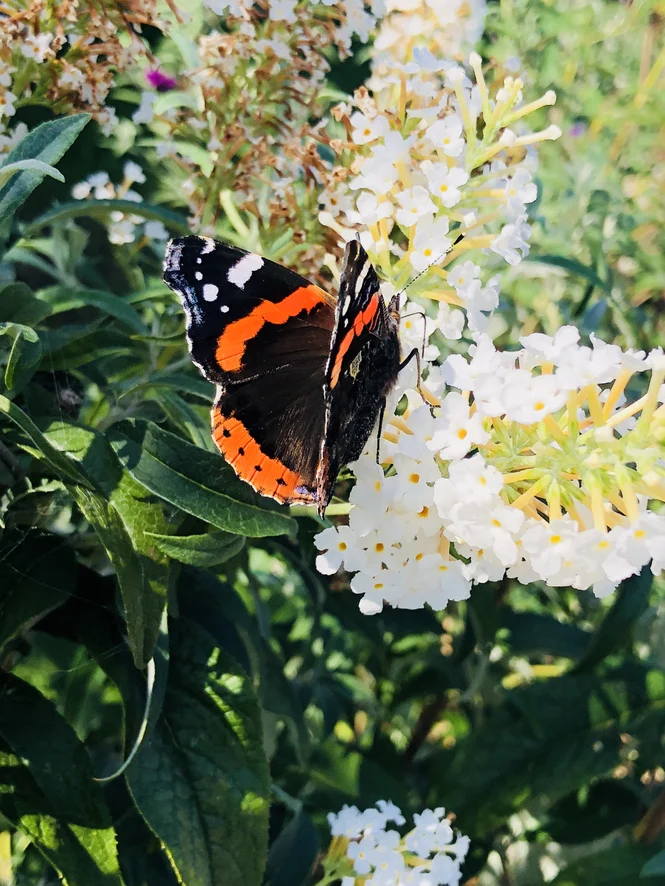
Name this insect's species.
Vanessa atalanta
